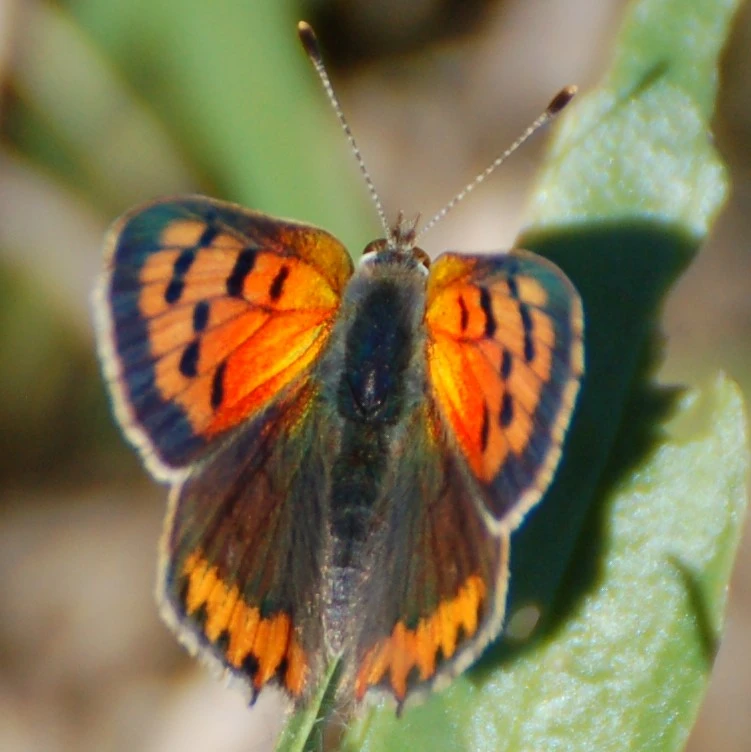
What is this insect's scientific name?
Lycaena phlaeas
